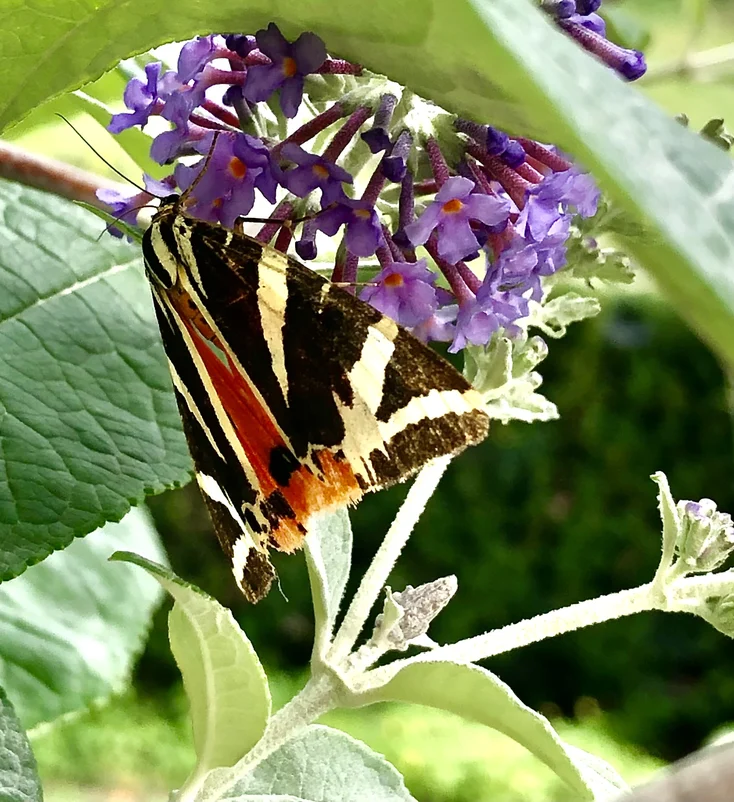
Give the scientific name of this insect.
Euplagia quadripunctaria
